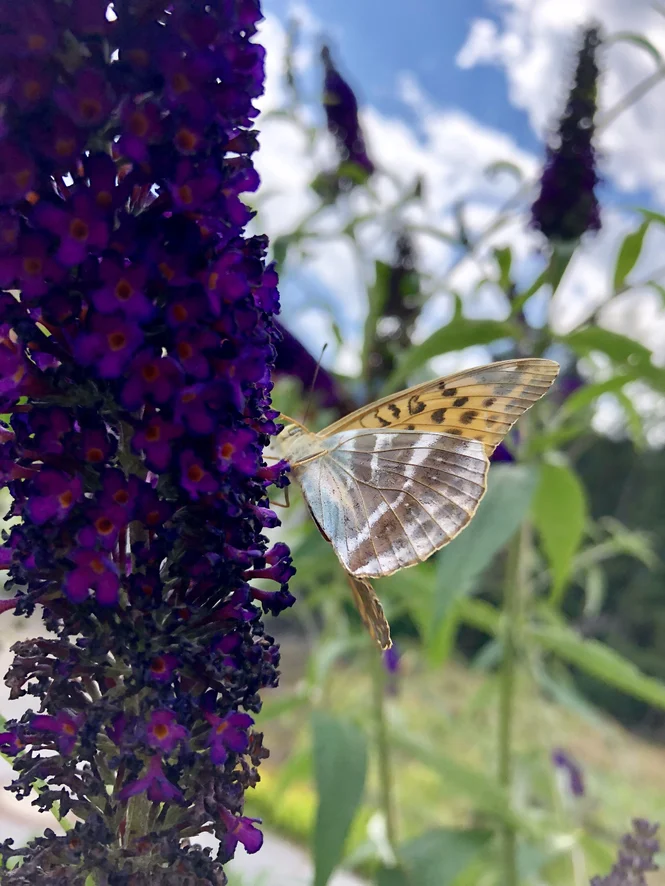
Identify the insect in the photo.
Argynnis paphia
